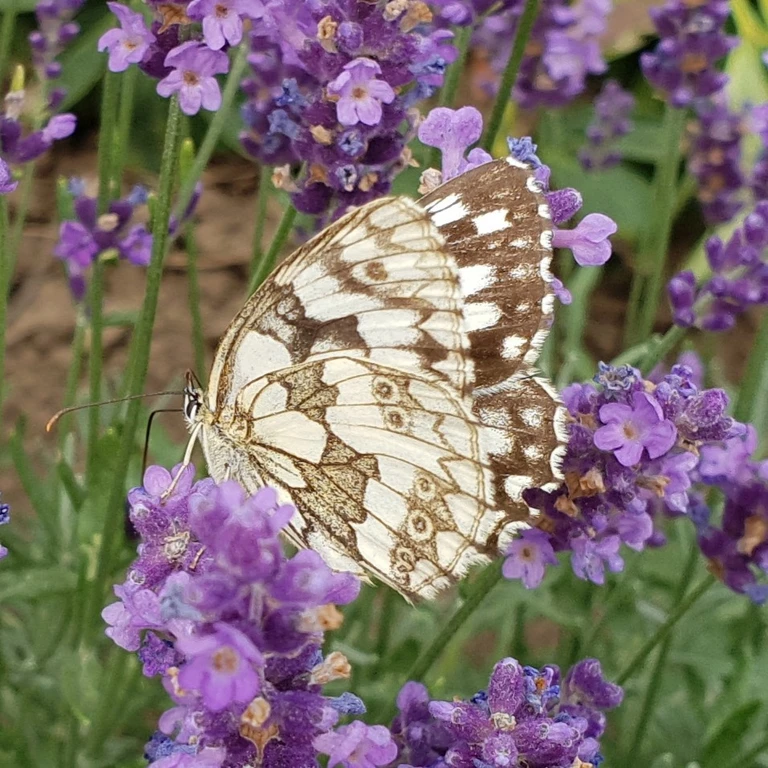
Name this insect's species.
Melanargia galathea
